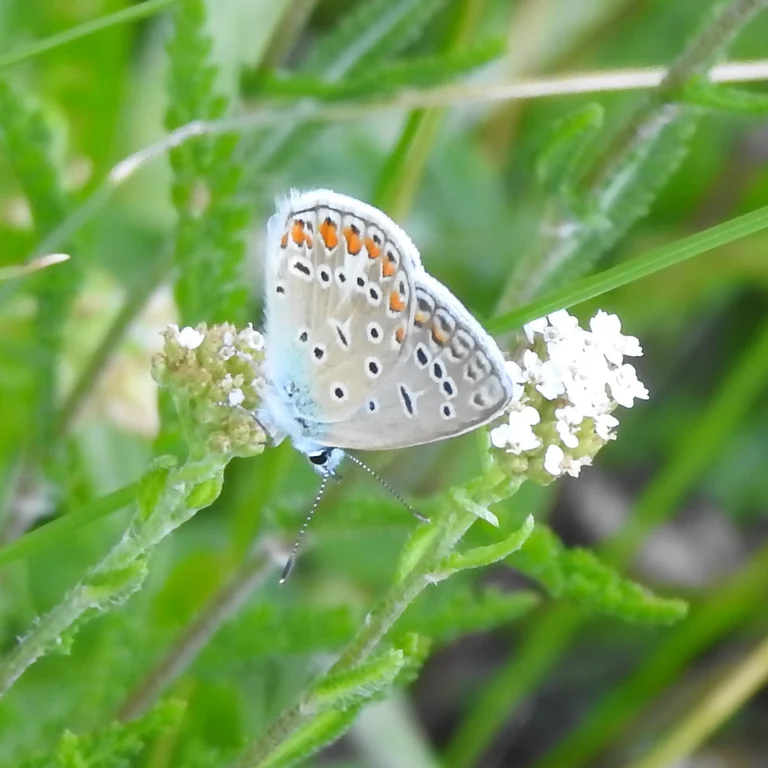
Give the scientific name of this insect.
Polyommatus icarus
